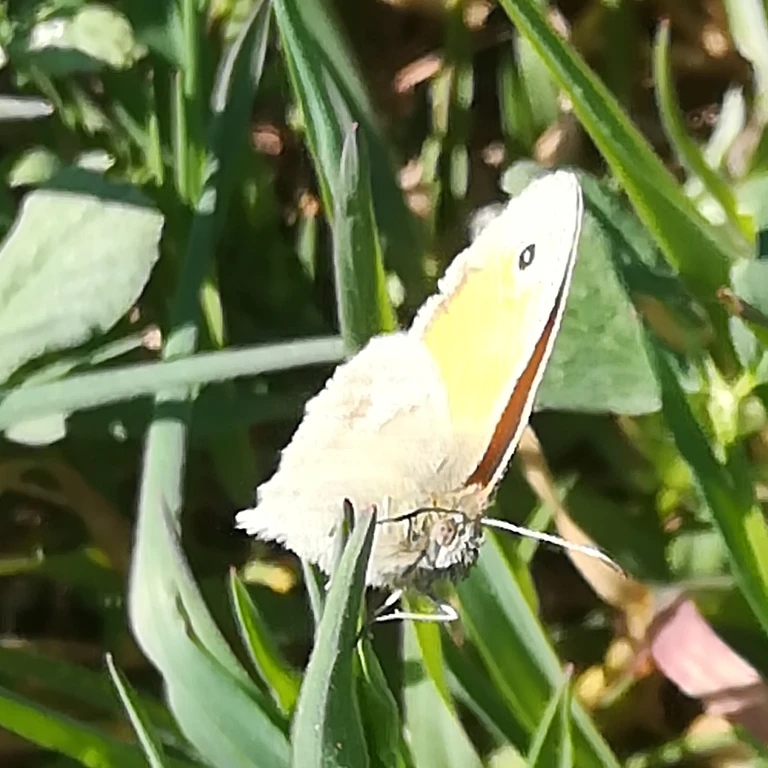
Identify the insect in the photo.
Coenonympha pamphilus
